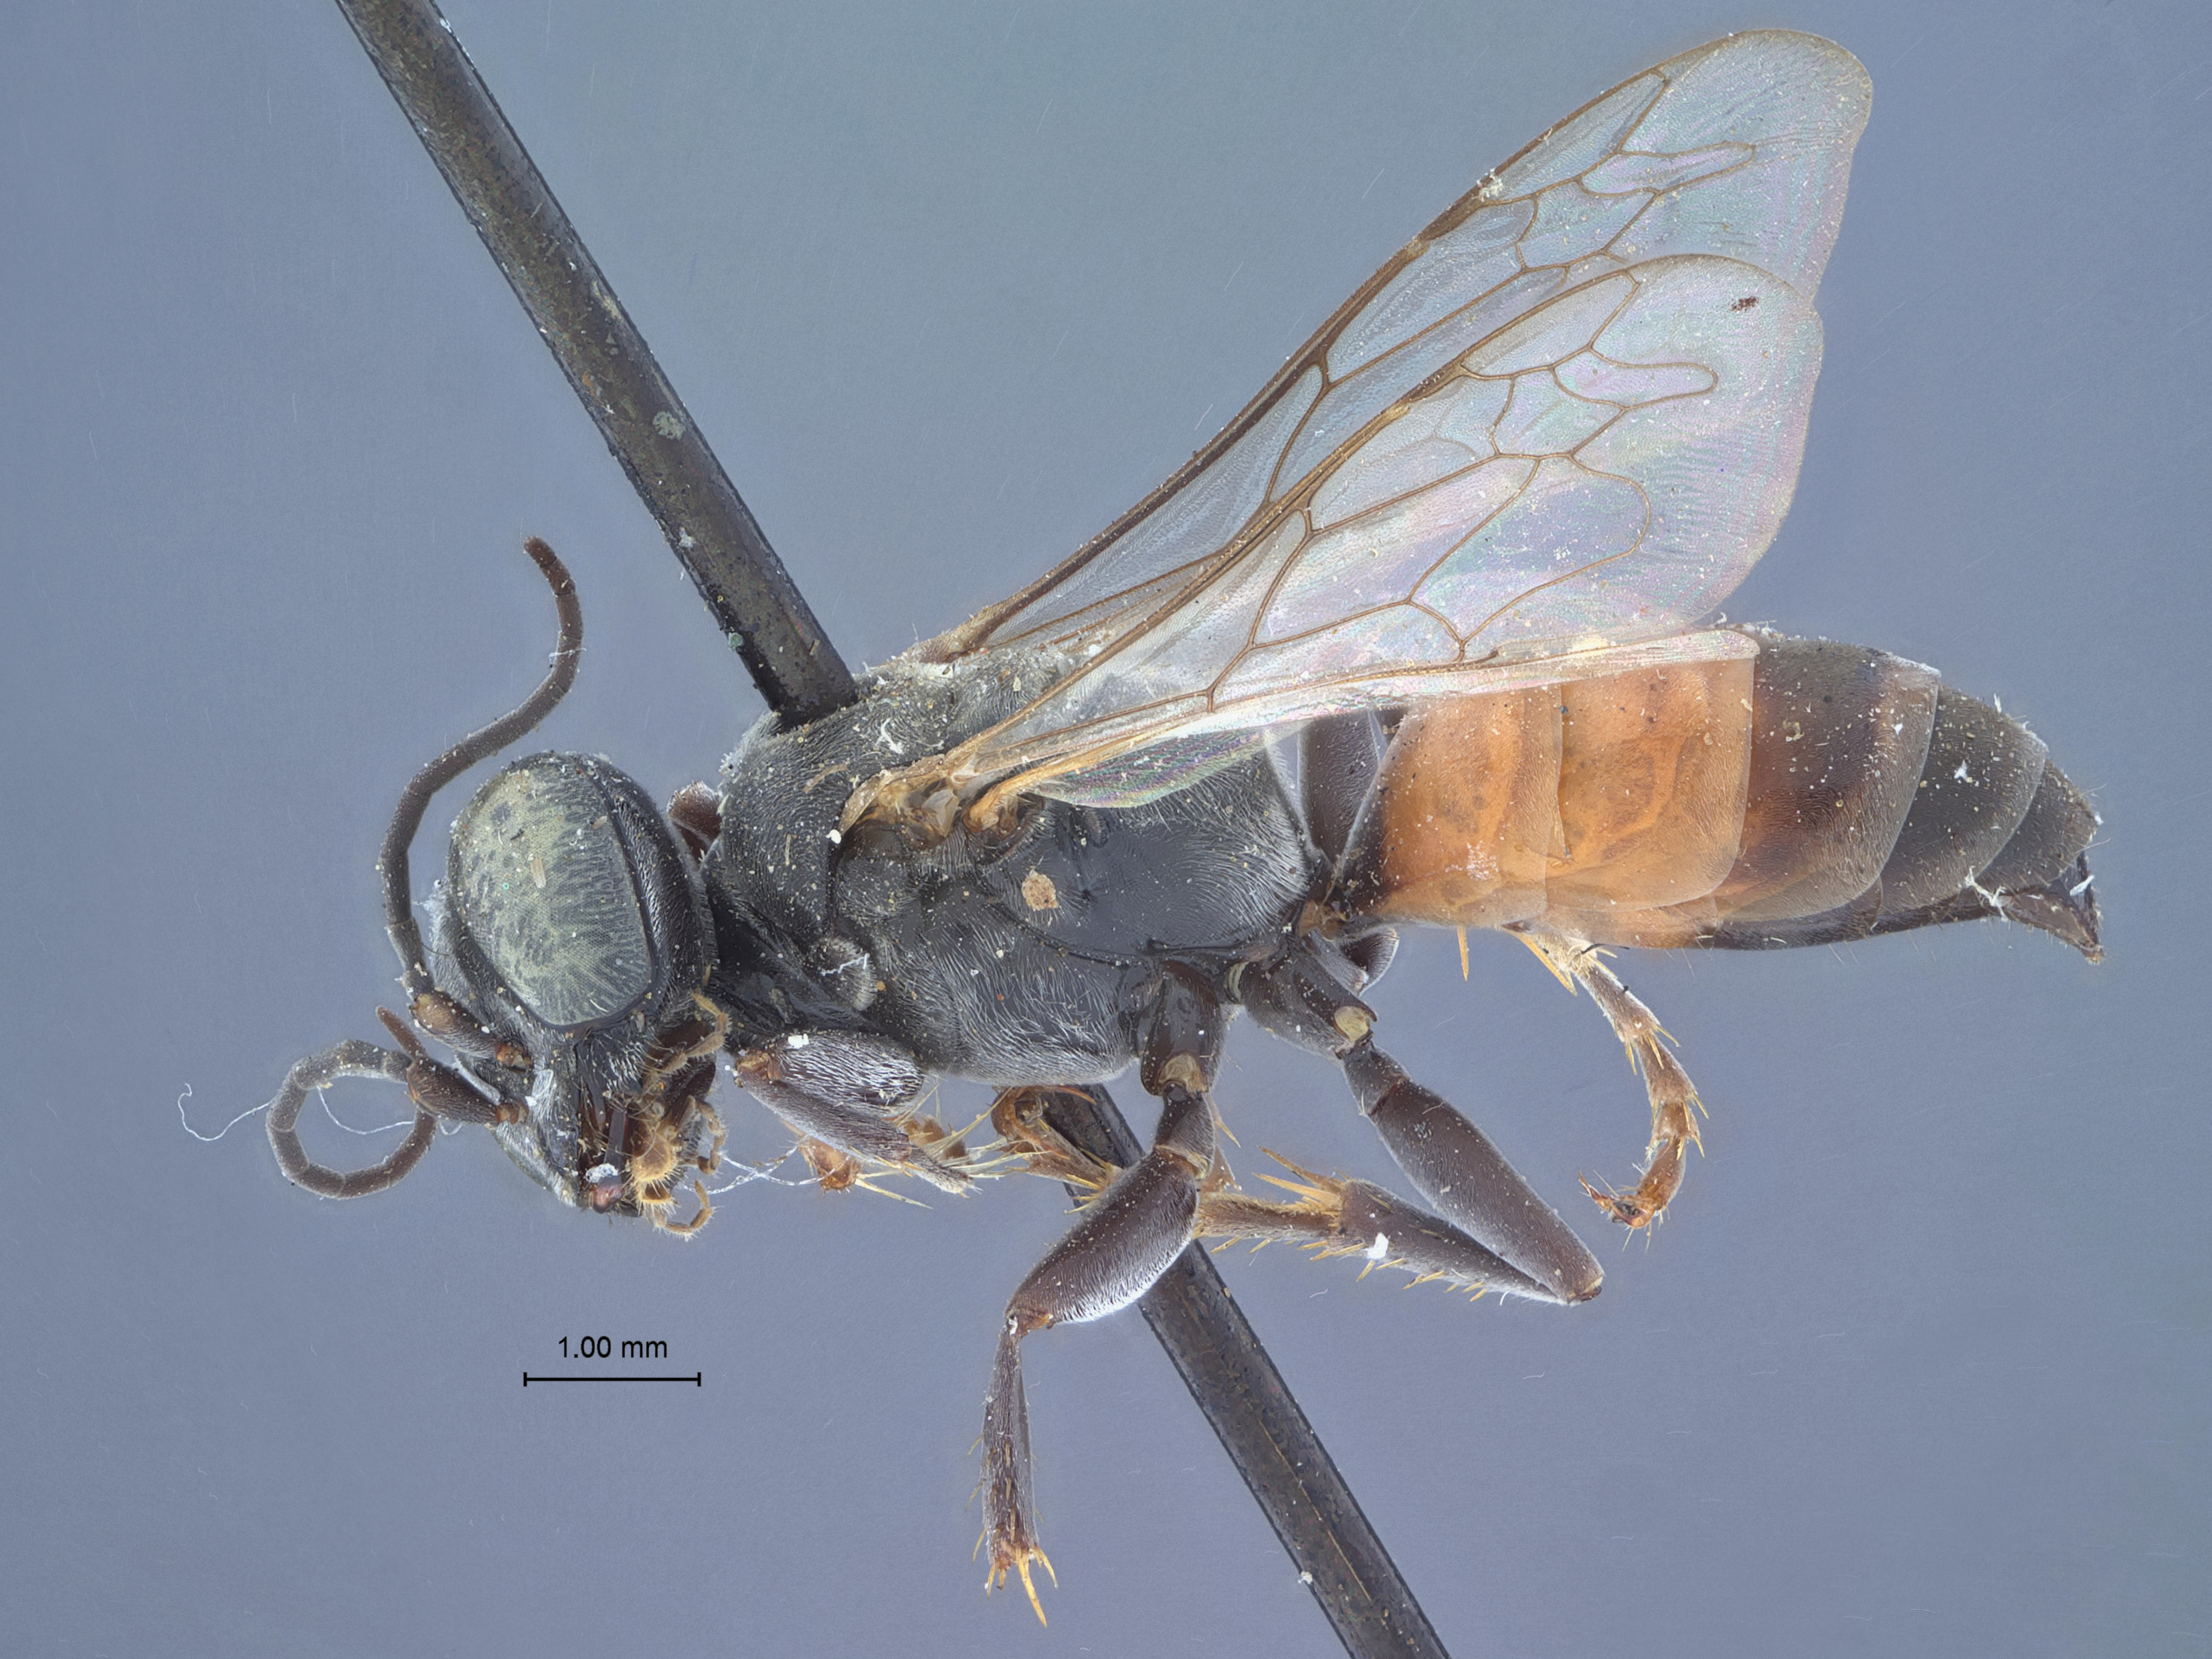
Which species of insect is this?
Tachysphex washingtoni
